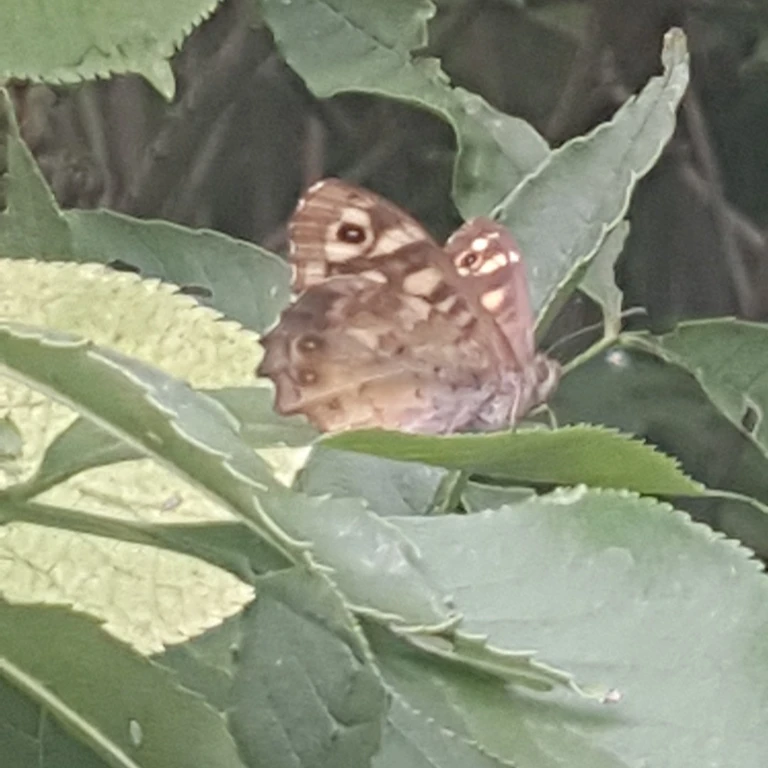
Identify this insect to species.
Pararge aegeria
